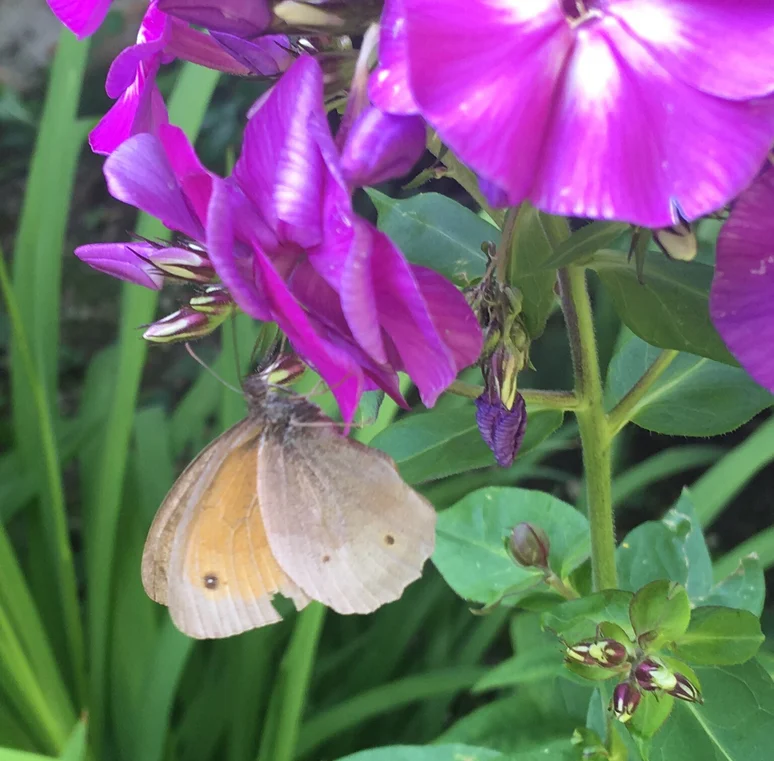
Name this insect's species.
Maniola jurtina
